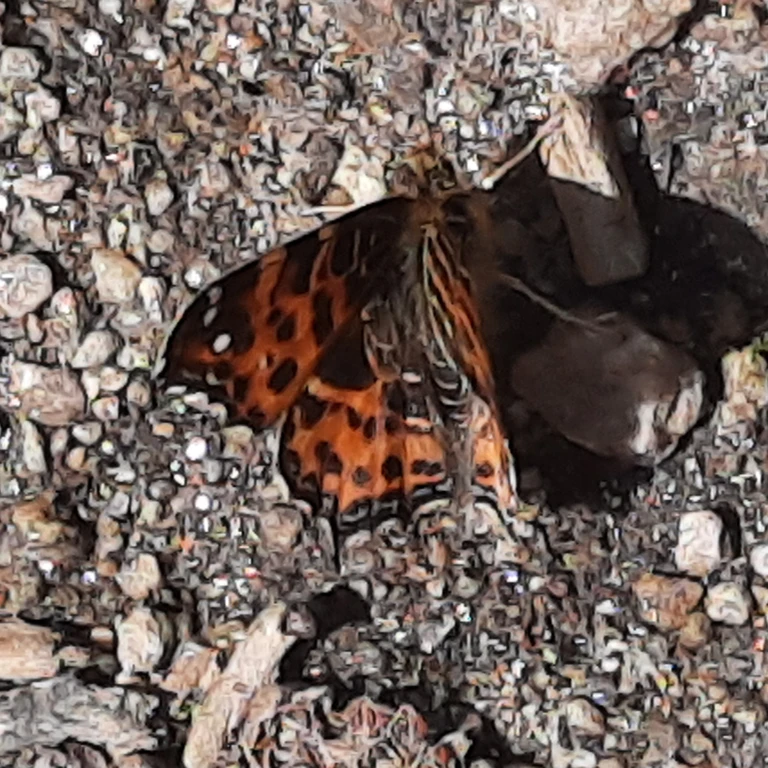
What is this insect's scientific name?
Araschnia levana
